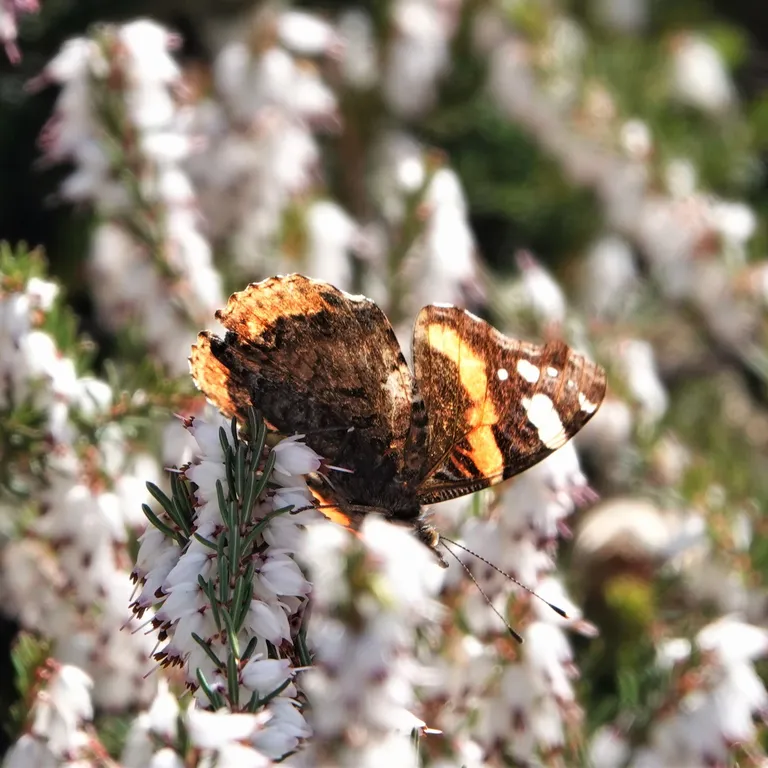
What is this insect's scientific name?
Vanessa atalanta
